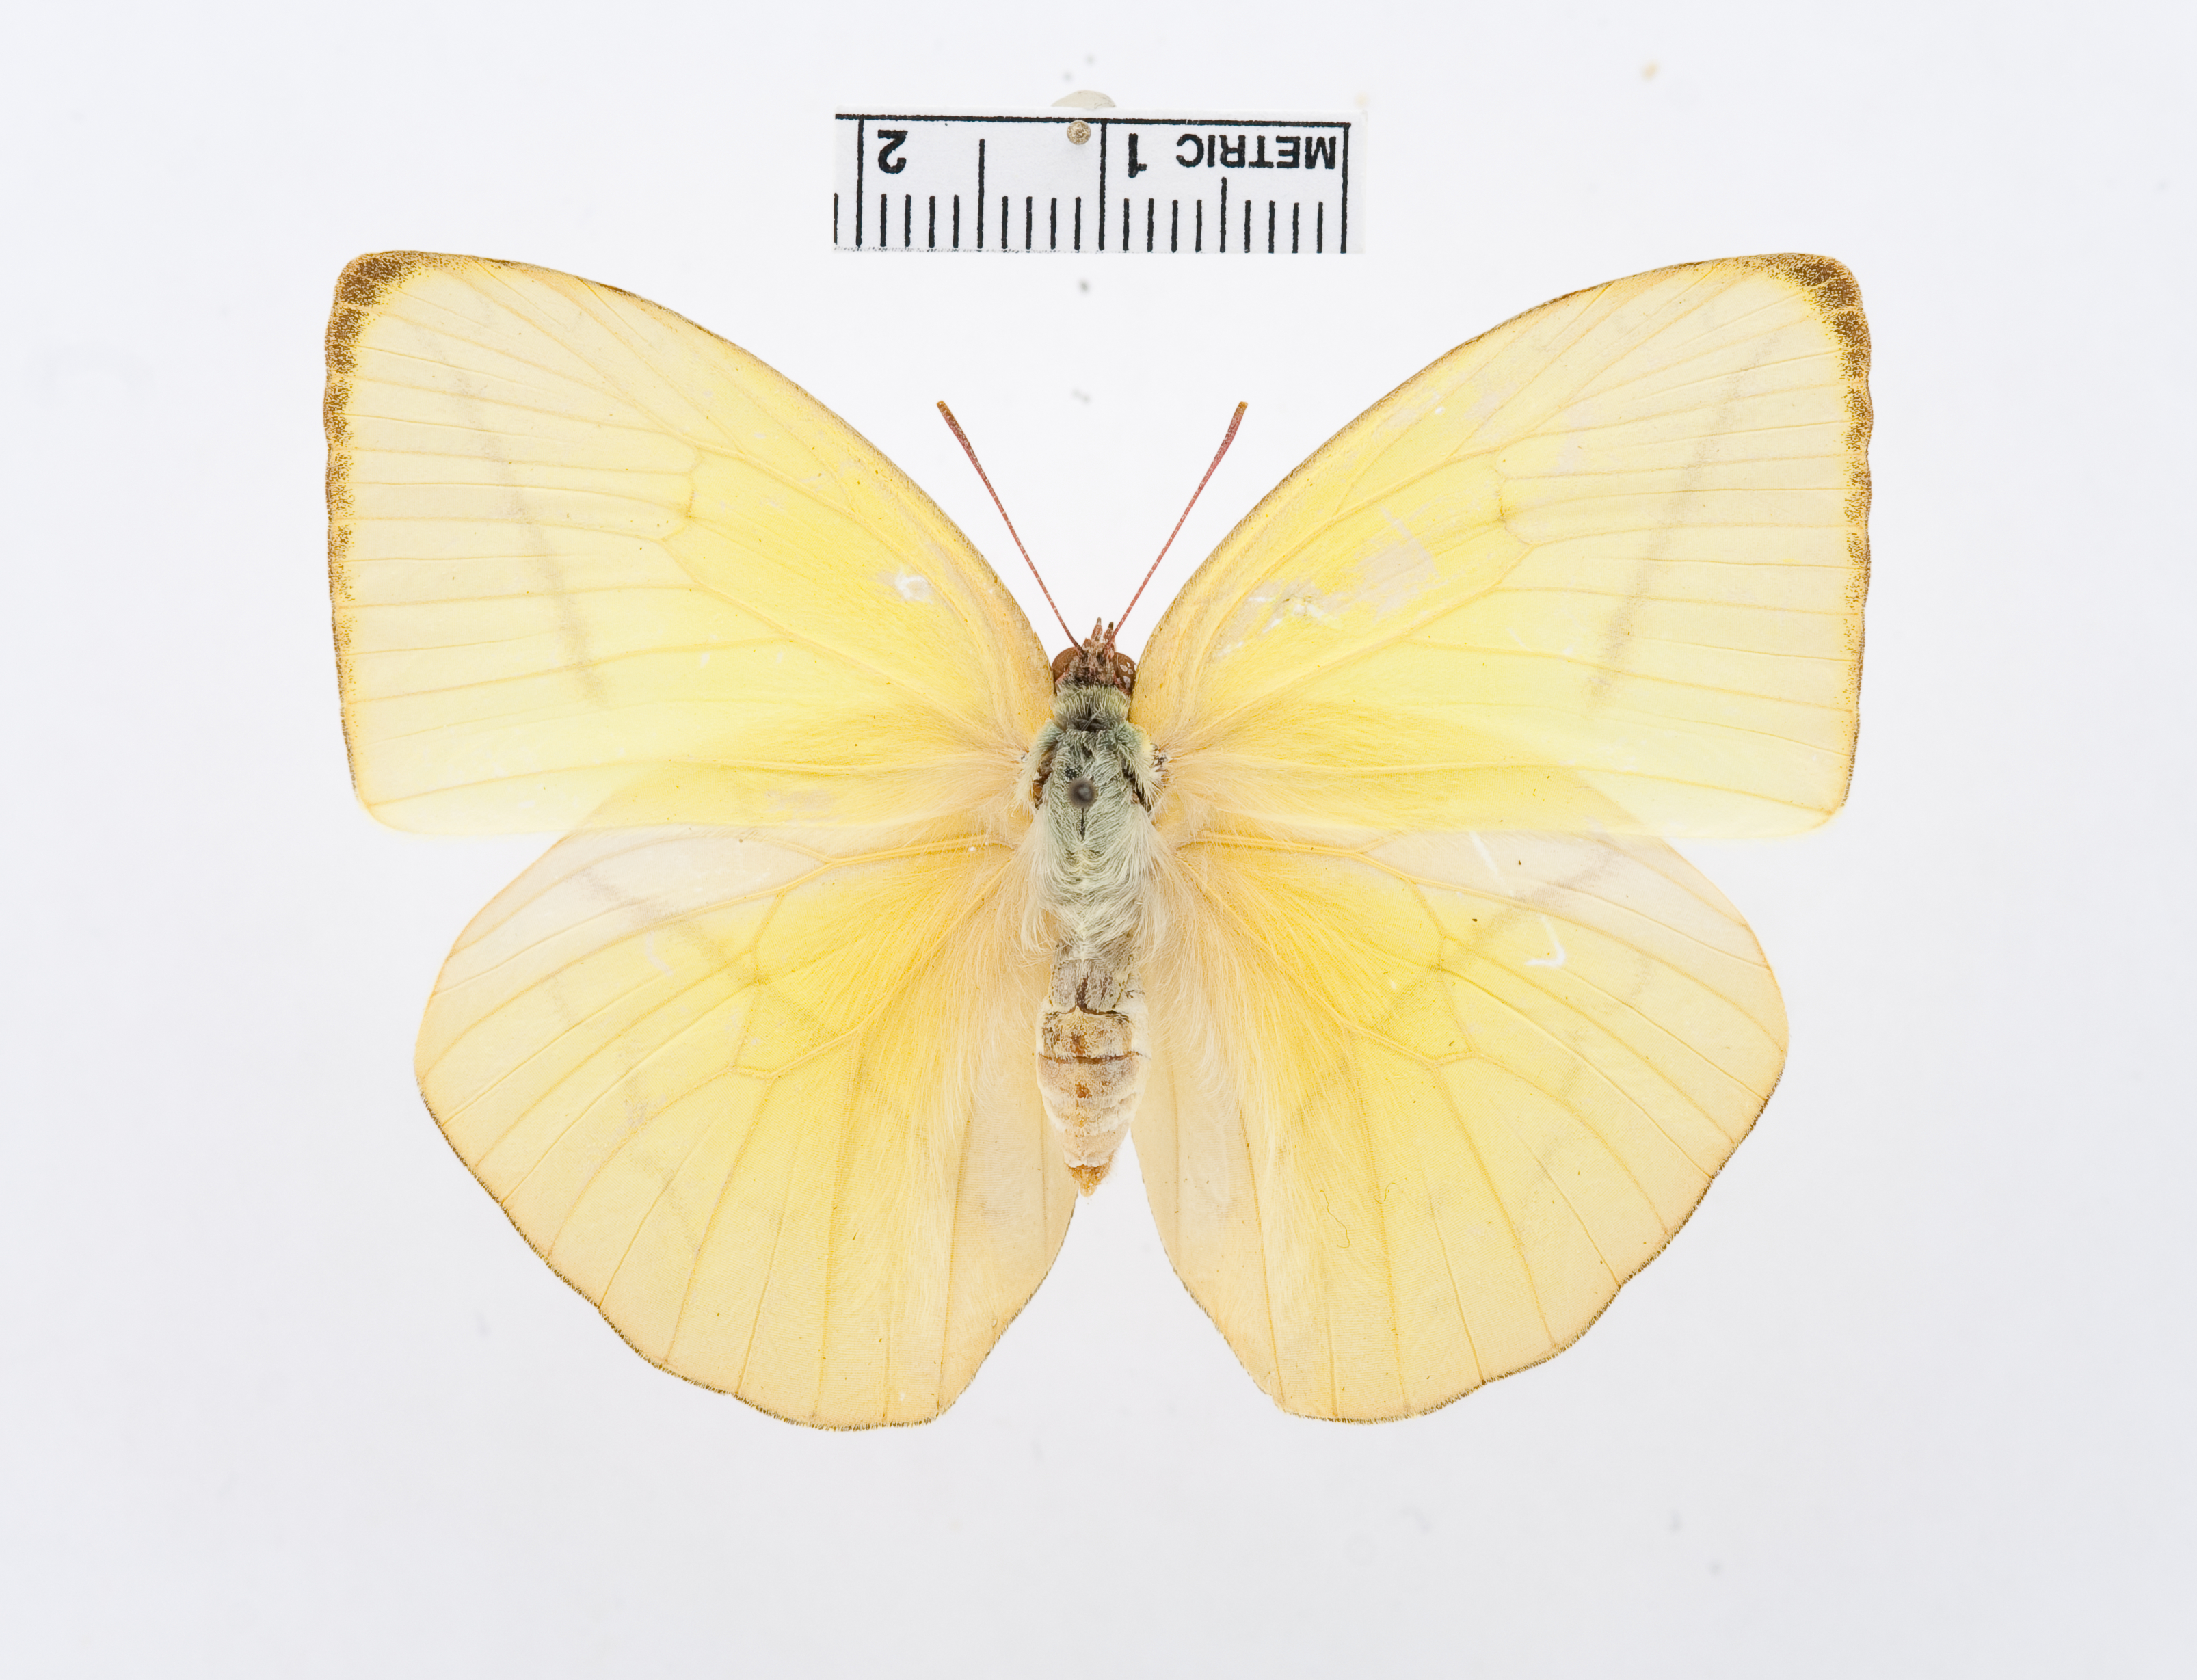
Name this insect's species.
Rhabdodryas trite
